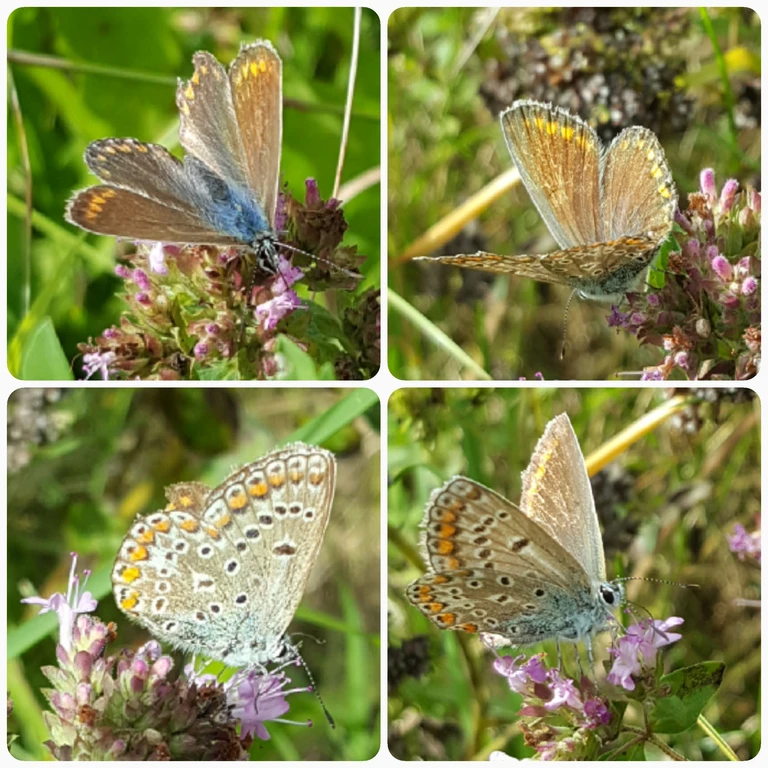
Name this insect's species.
Polyommatus icarus
